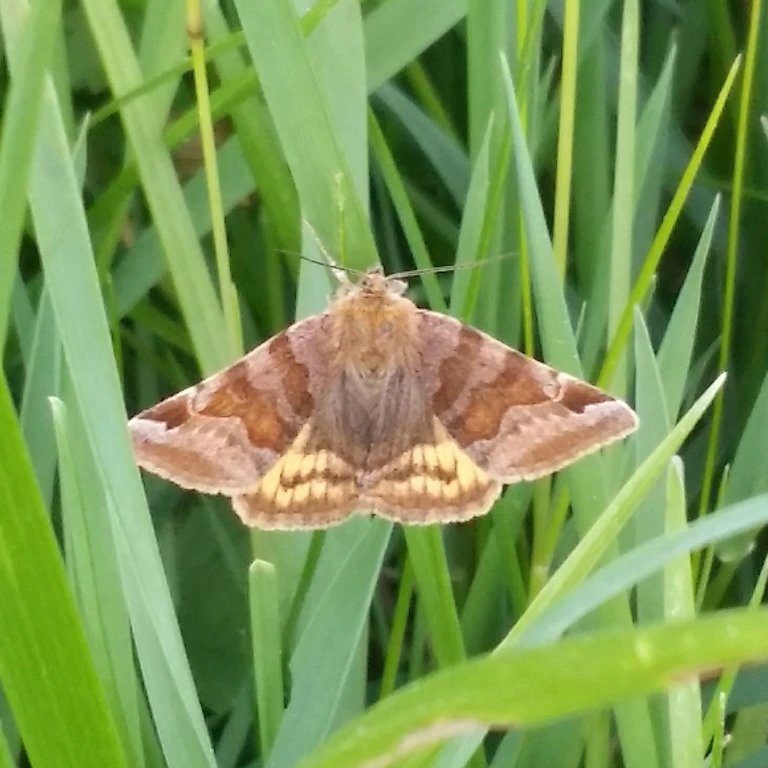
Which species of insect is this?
Euclidia glyphica
